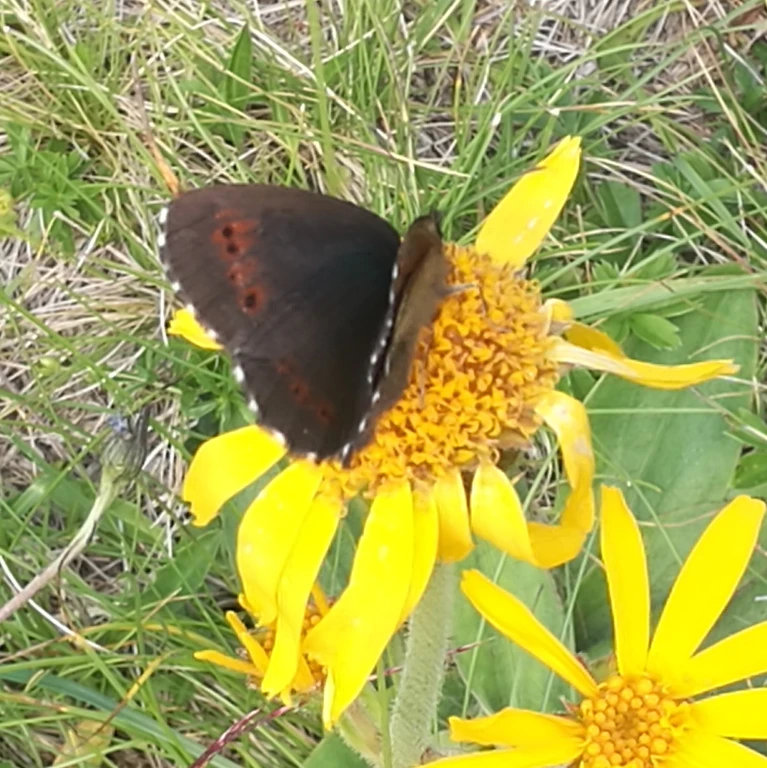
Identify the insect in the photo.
Erebia euryale
